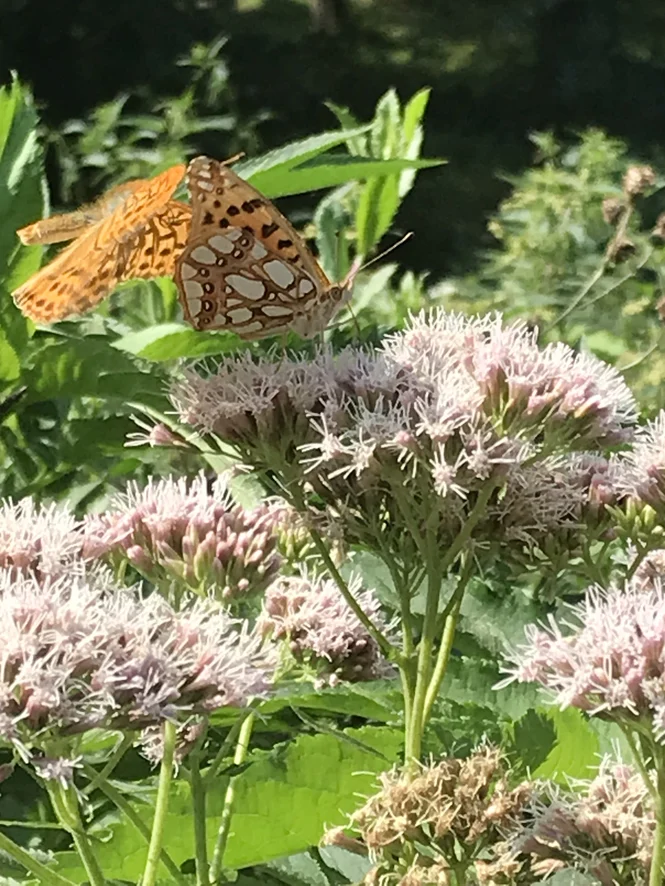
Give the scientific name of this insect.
Issoria lathonia
